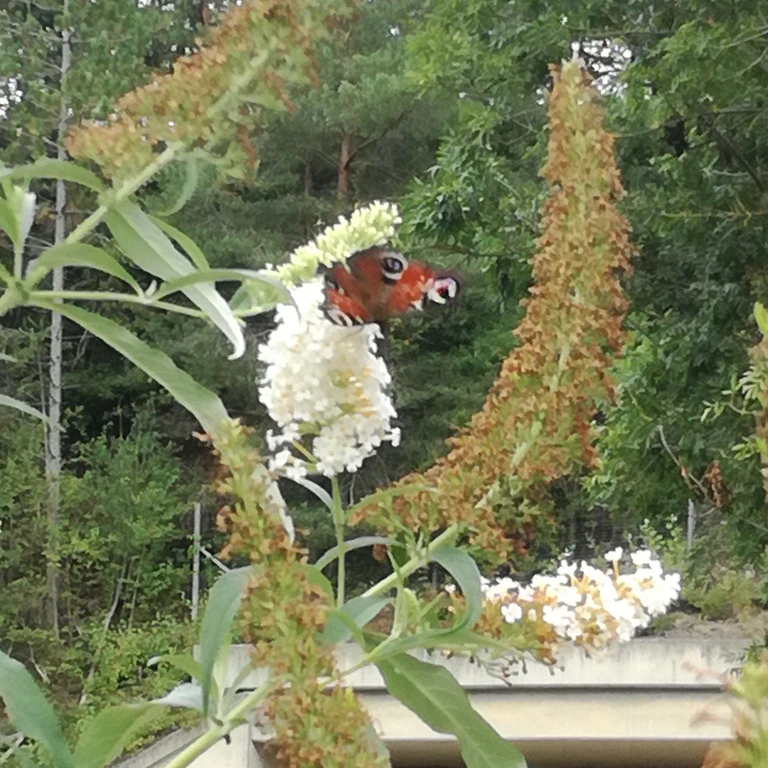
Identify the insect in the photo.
Aglais io
